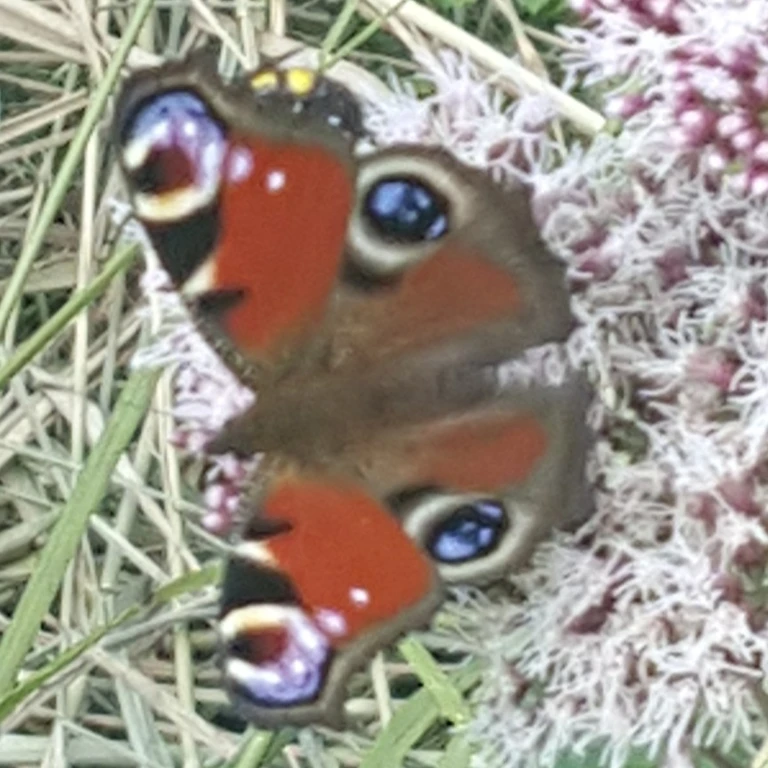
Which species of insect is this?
Aglais io
